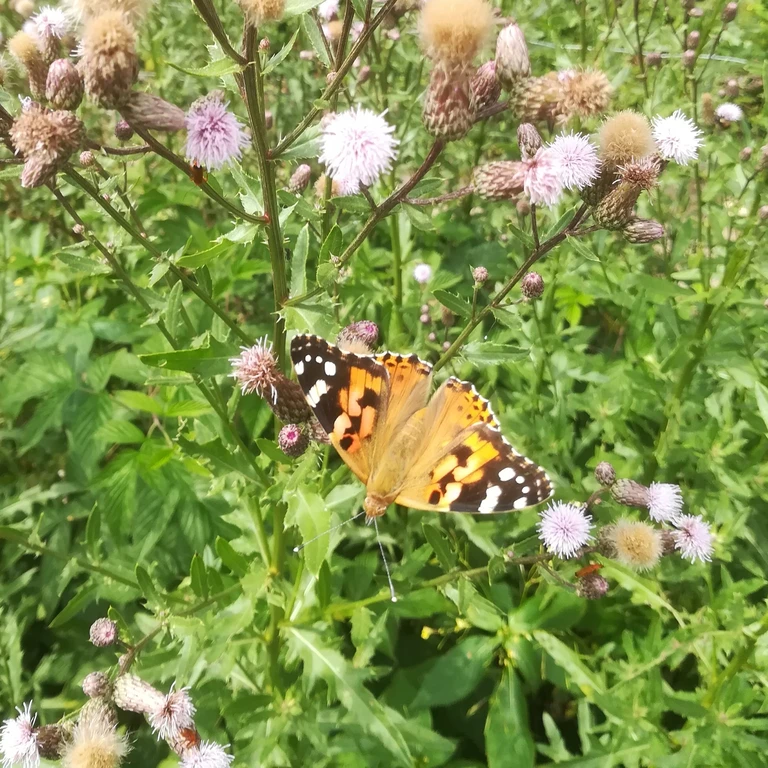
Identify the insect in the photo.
Vanessa cardui
